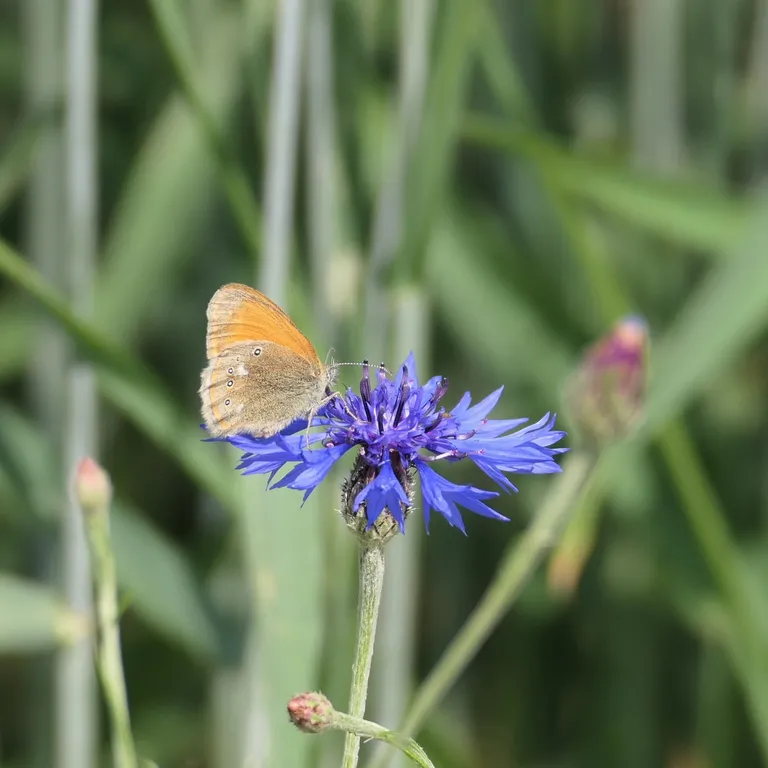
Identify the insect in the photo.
Coenonympha glycerion (also Coenonympha iphis)
